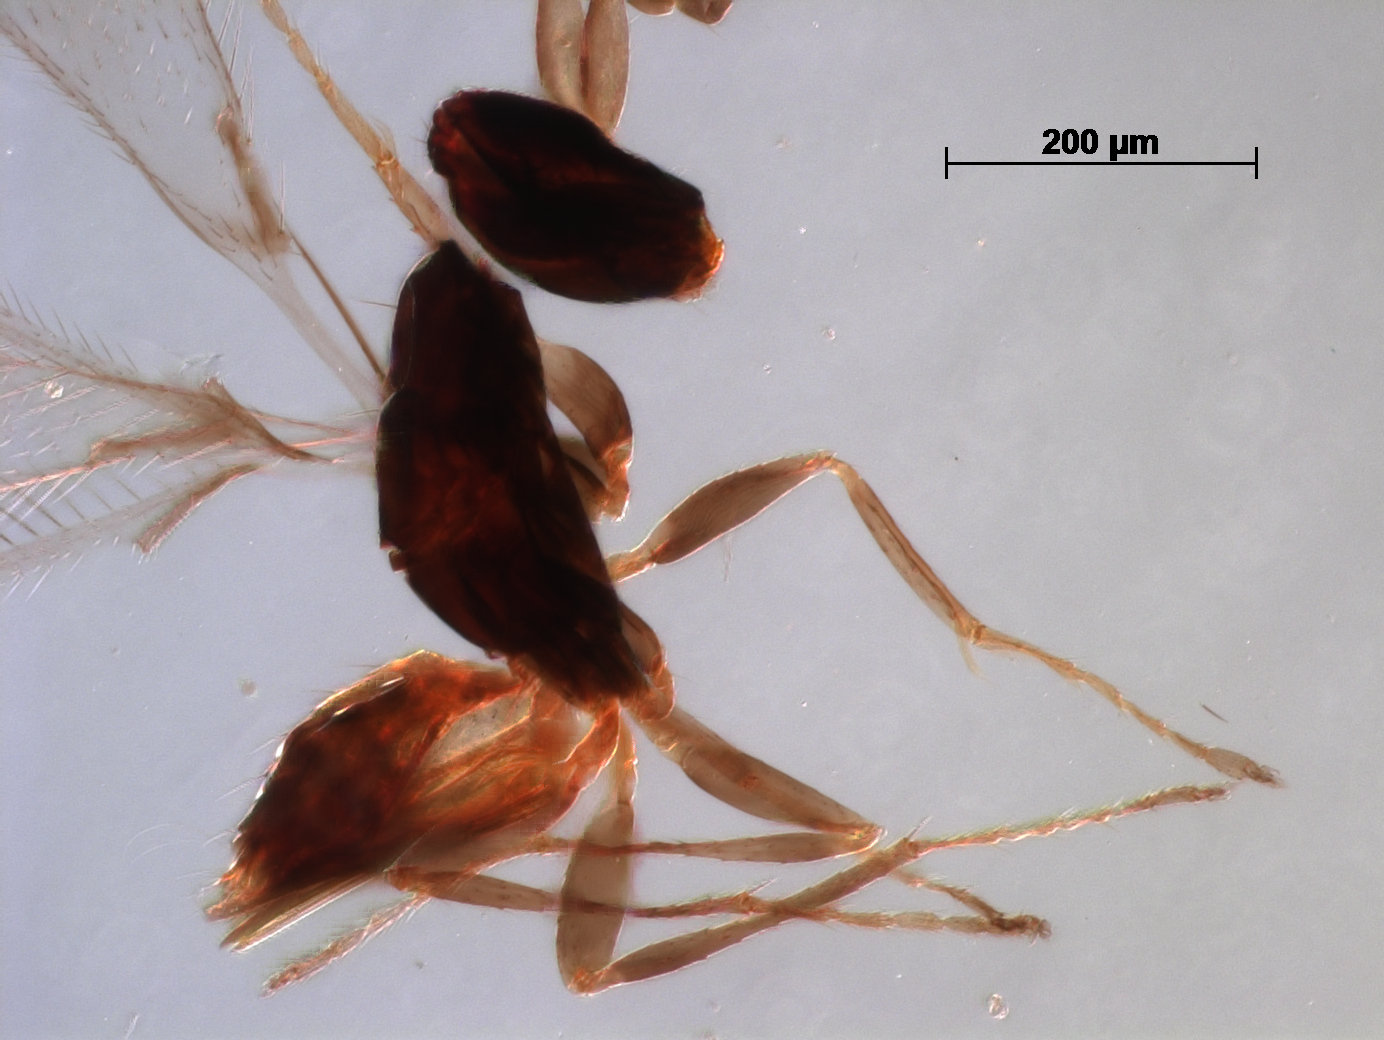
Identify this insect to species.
Anthemiella rex
